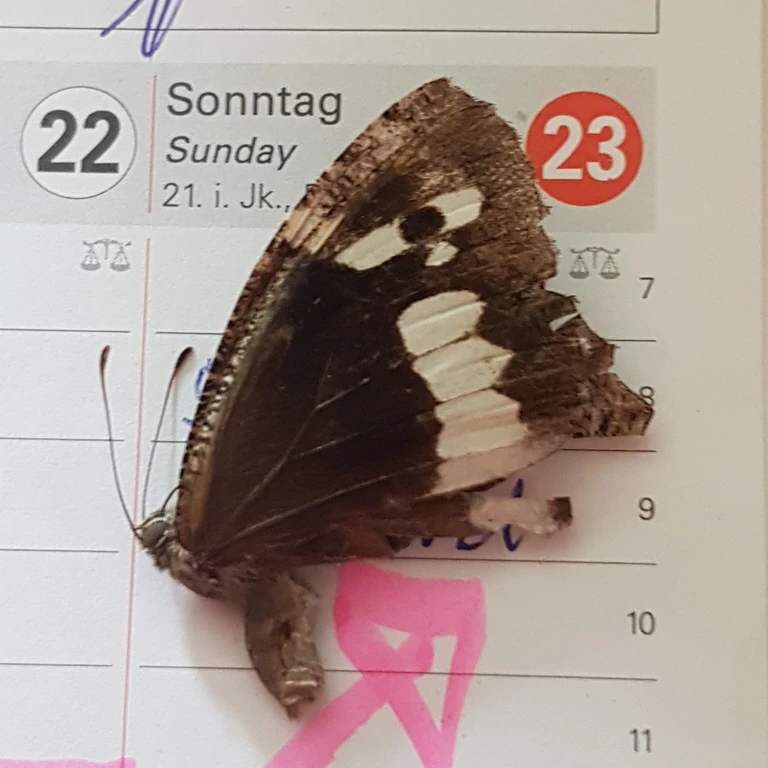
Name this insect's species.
Brintesia circe
